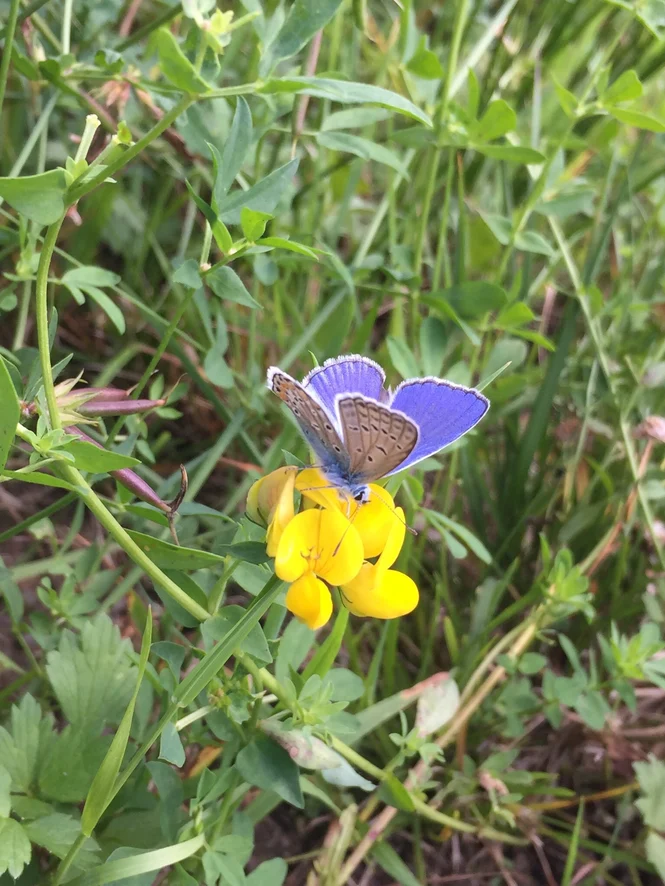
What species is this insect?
Polyommatus icarus
